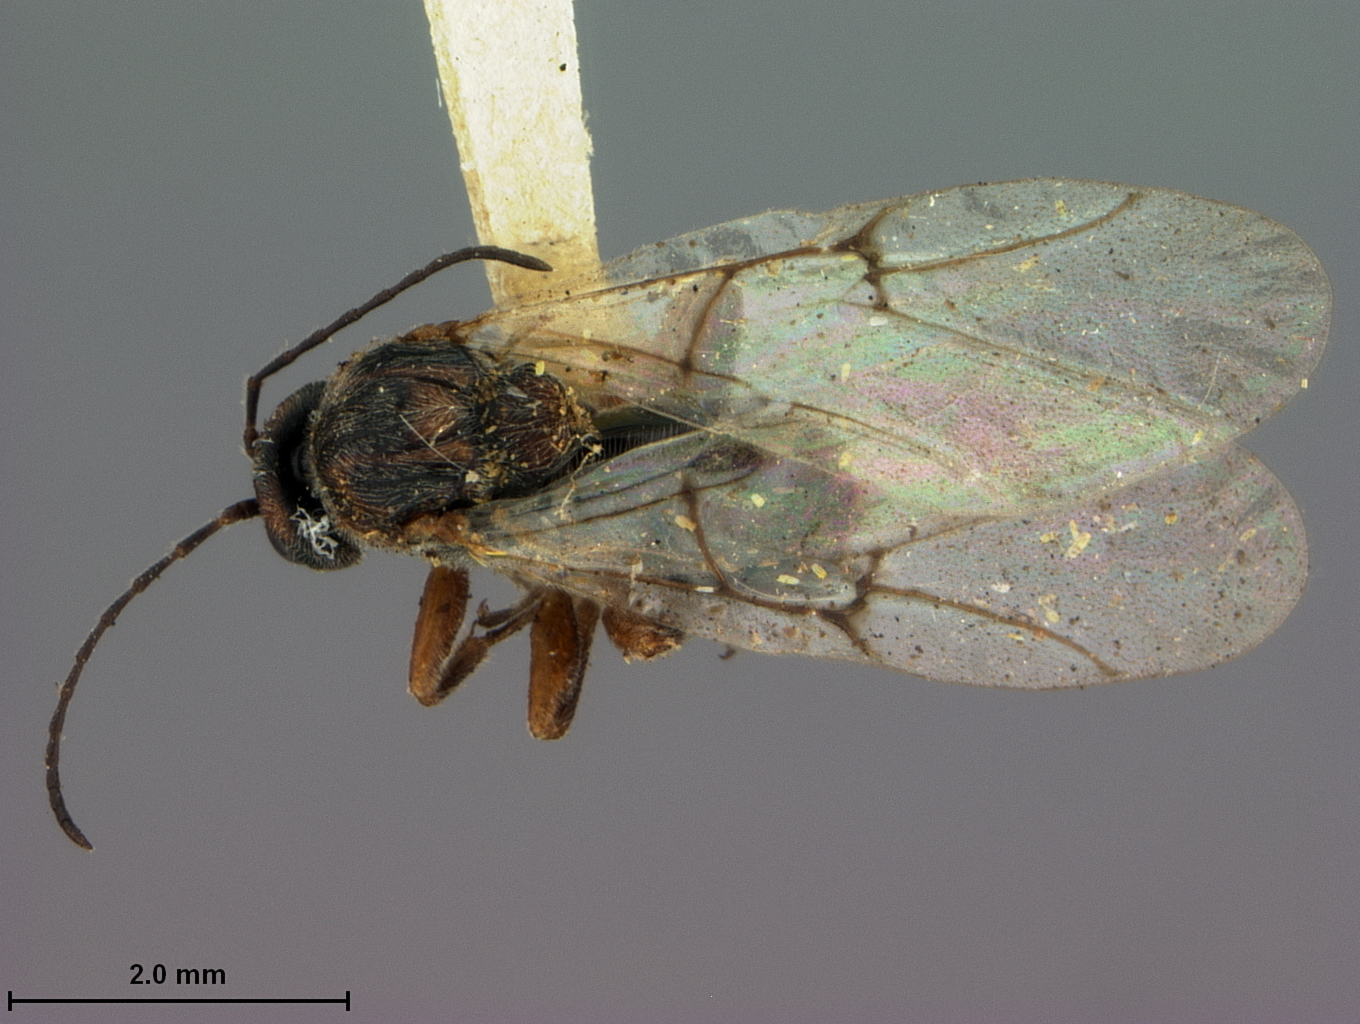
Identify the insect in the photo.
Holcaspis monticola
